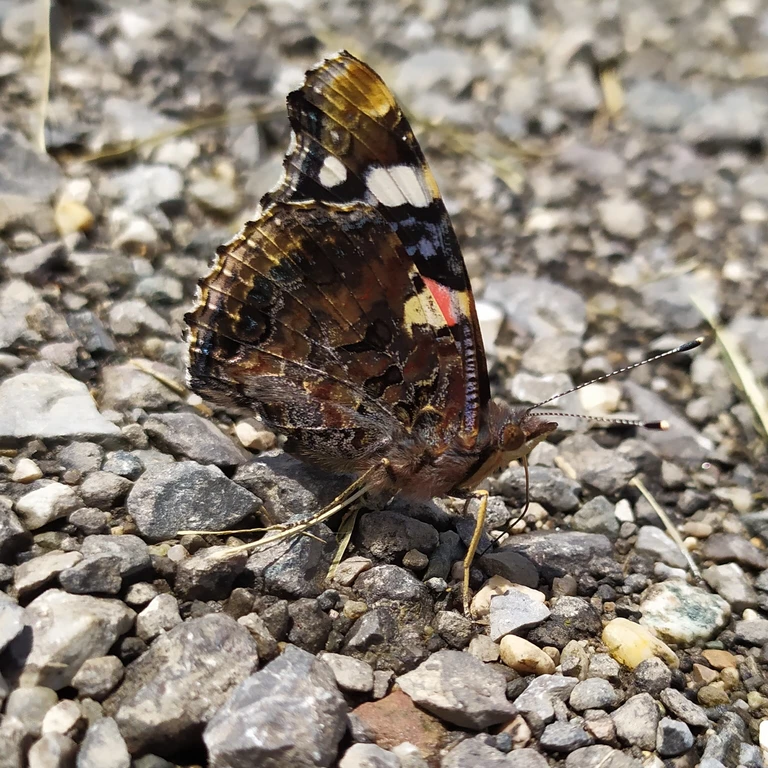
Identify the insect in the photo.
Vanessa atalanta
